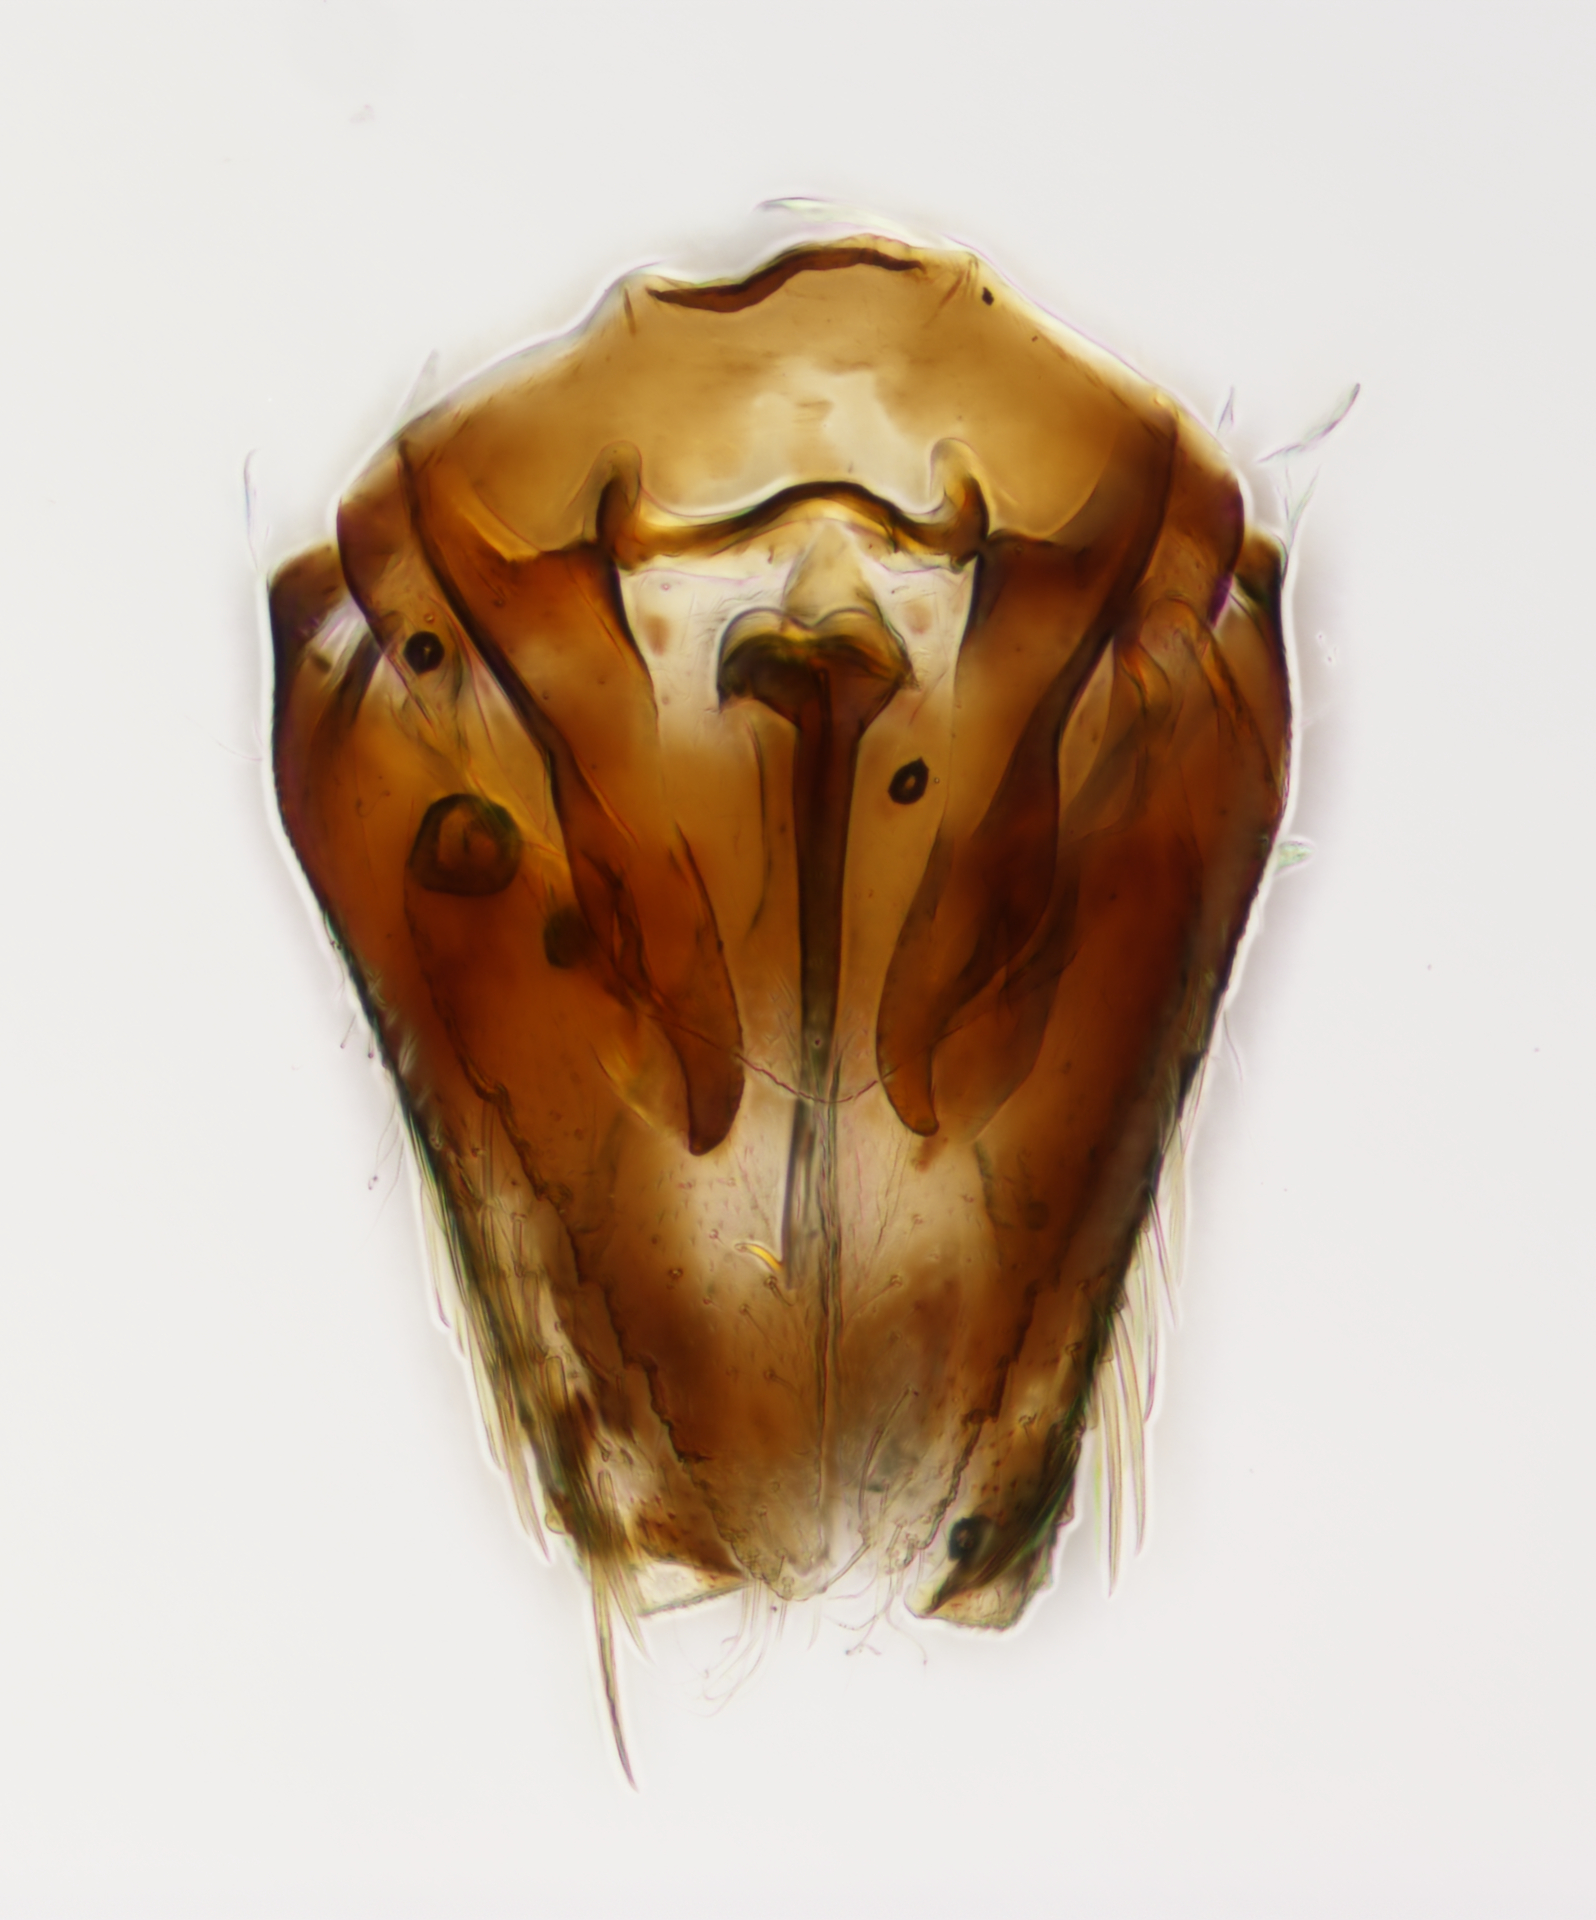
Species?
Scaphytopius speciosus
